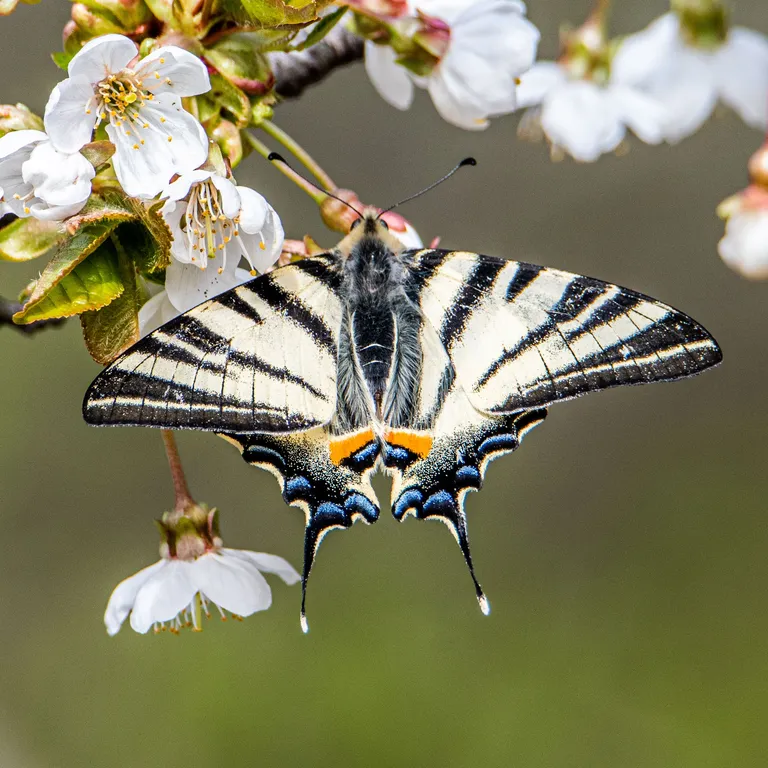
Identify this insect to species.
Iphiclides podalirius
